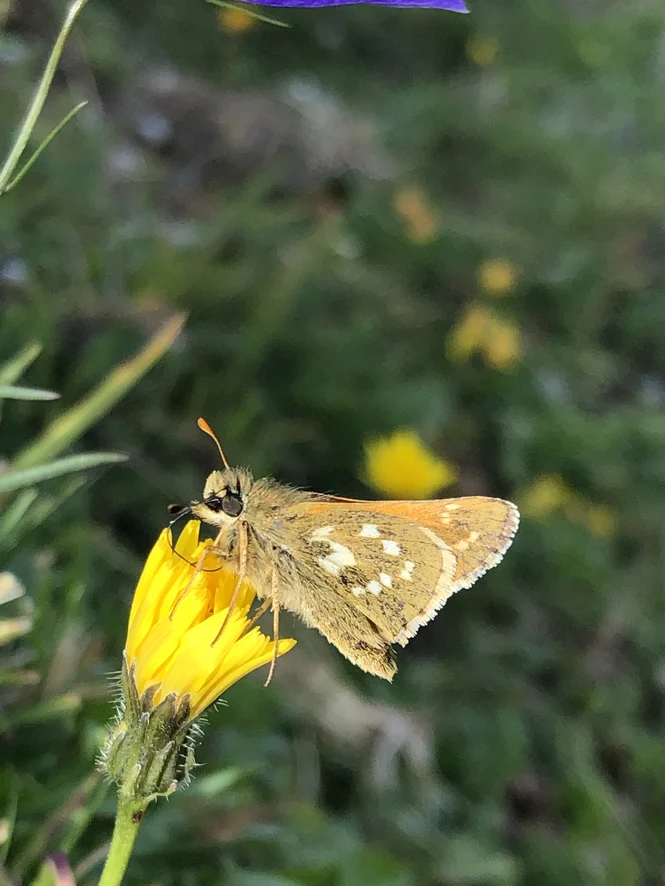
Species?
Hesperia comma
